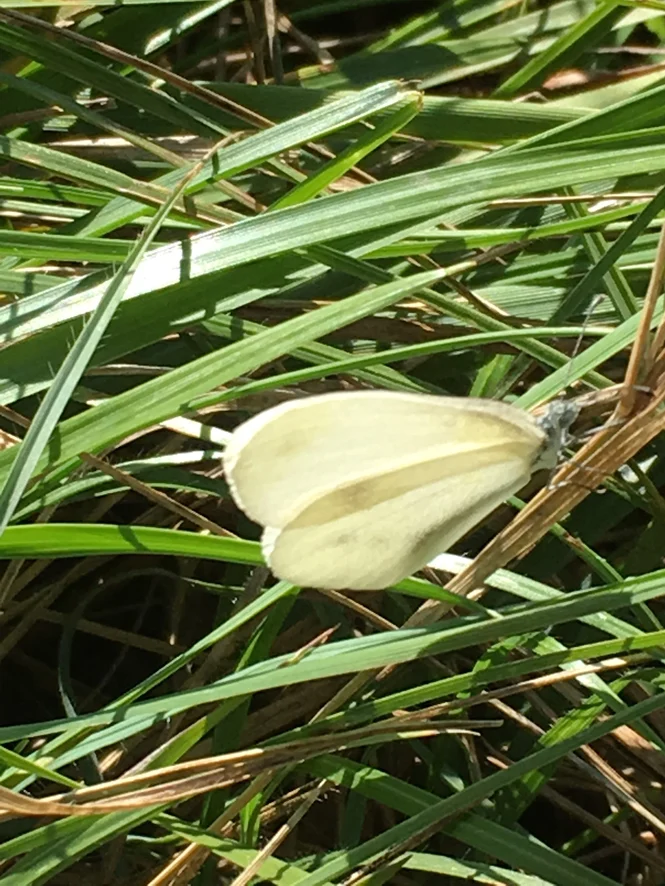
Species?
Leptidea sinapis/juvernica
